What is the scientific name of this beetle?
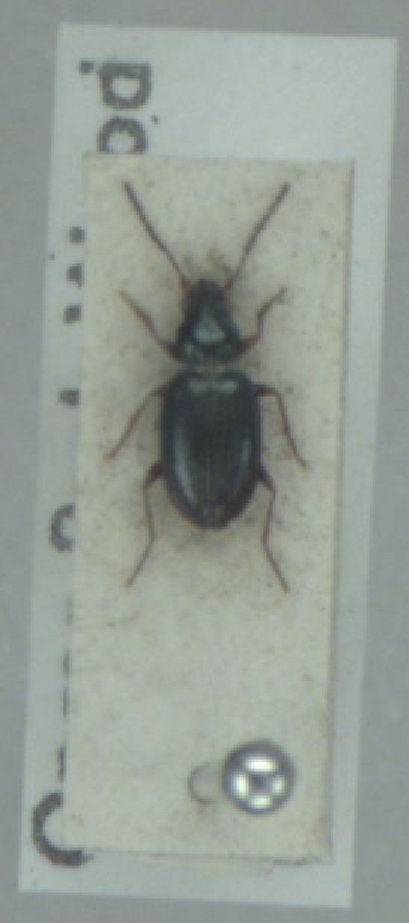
Bembidion deletum
